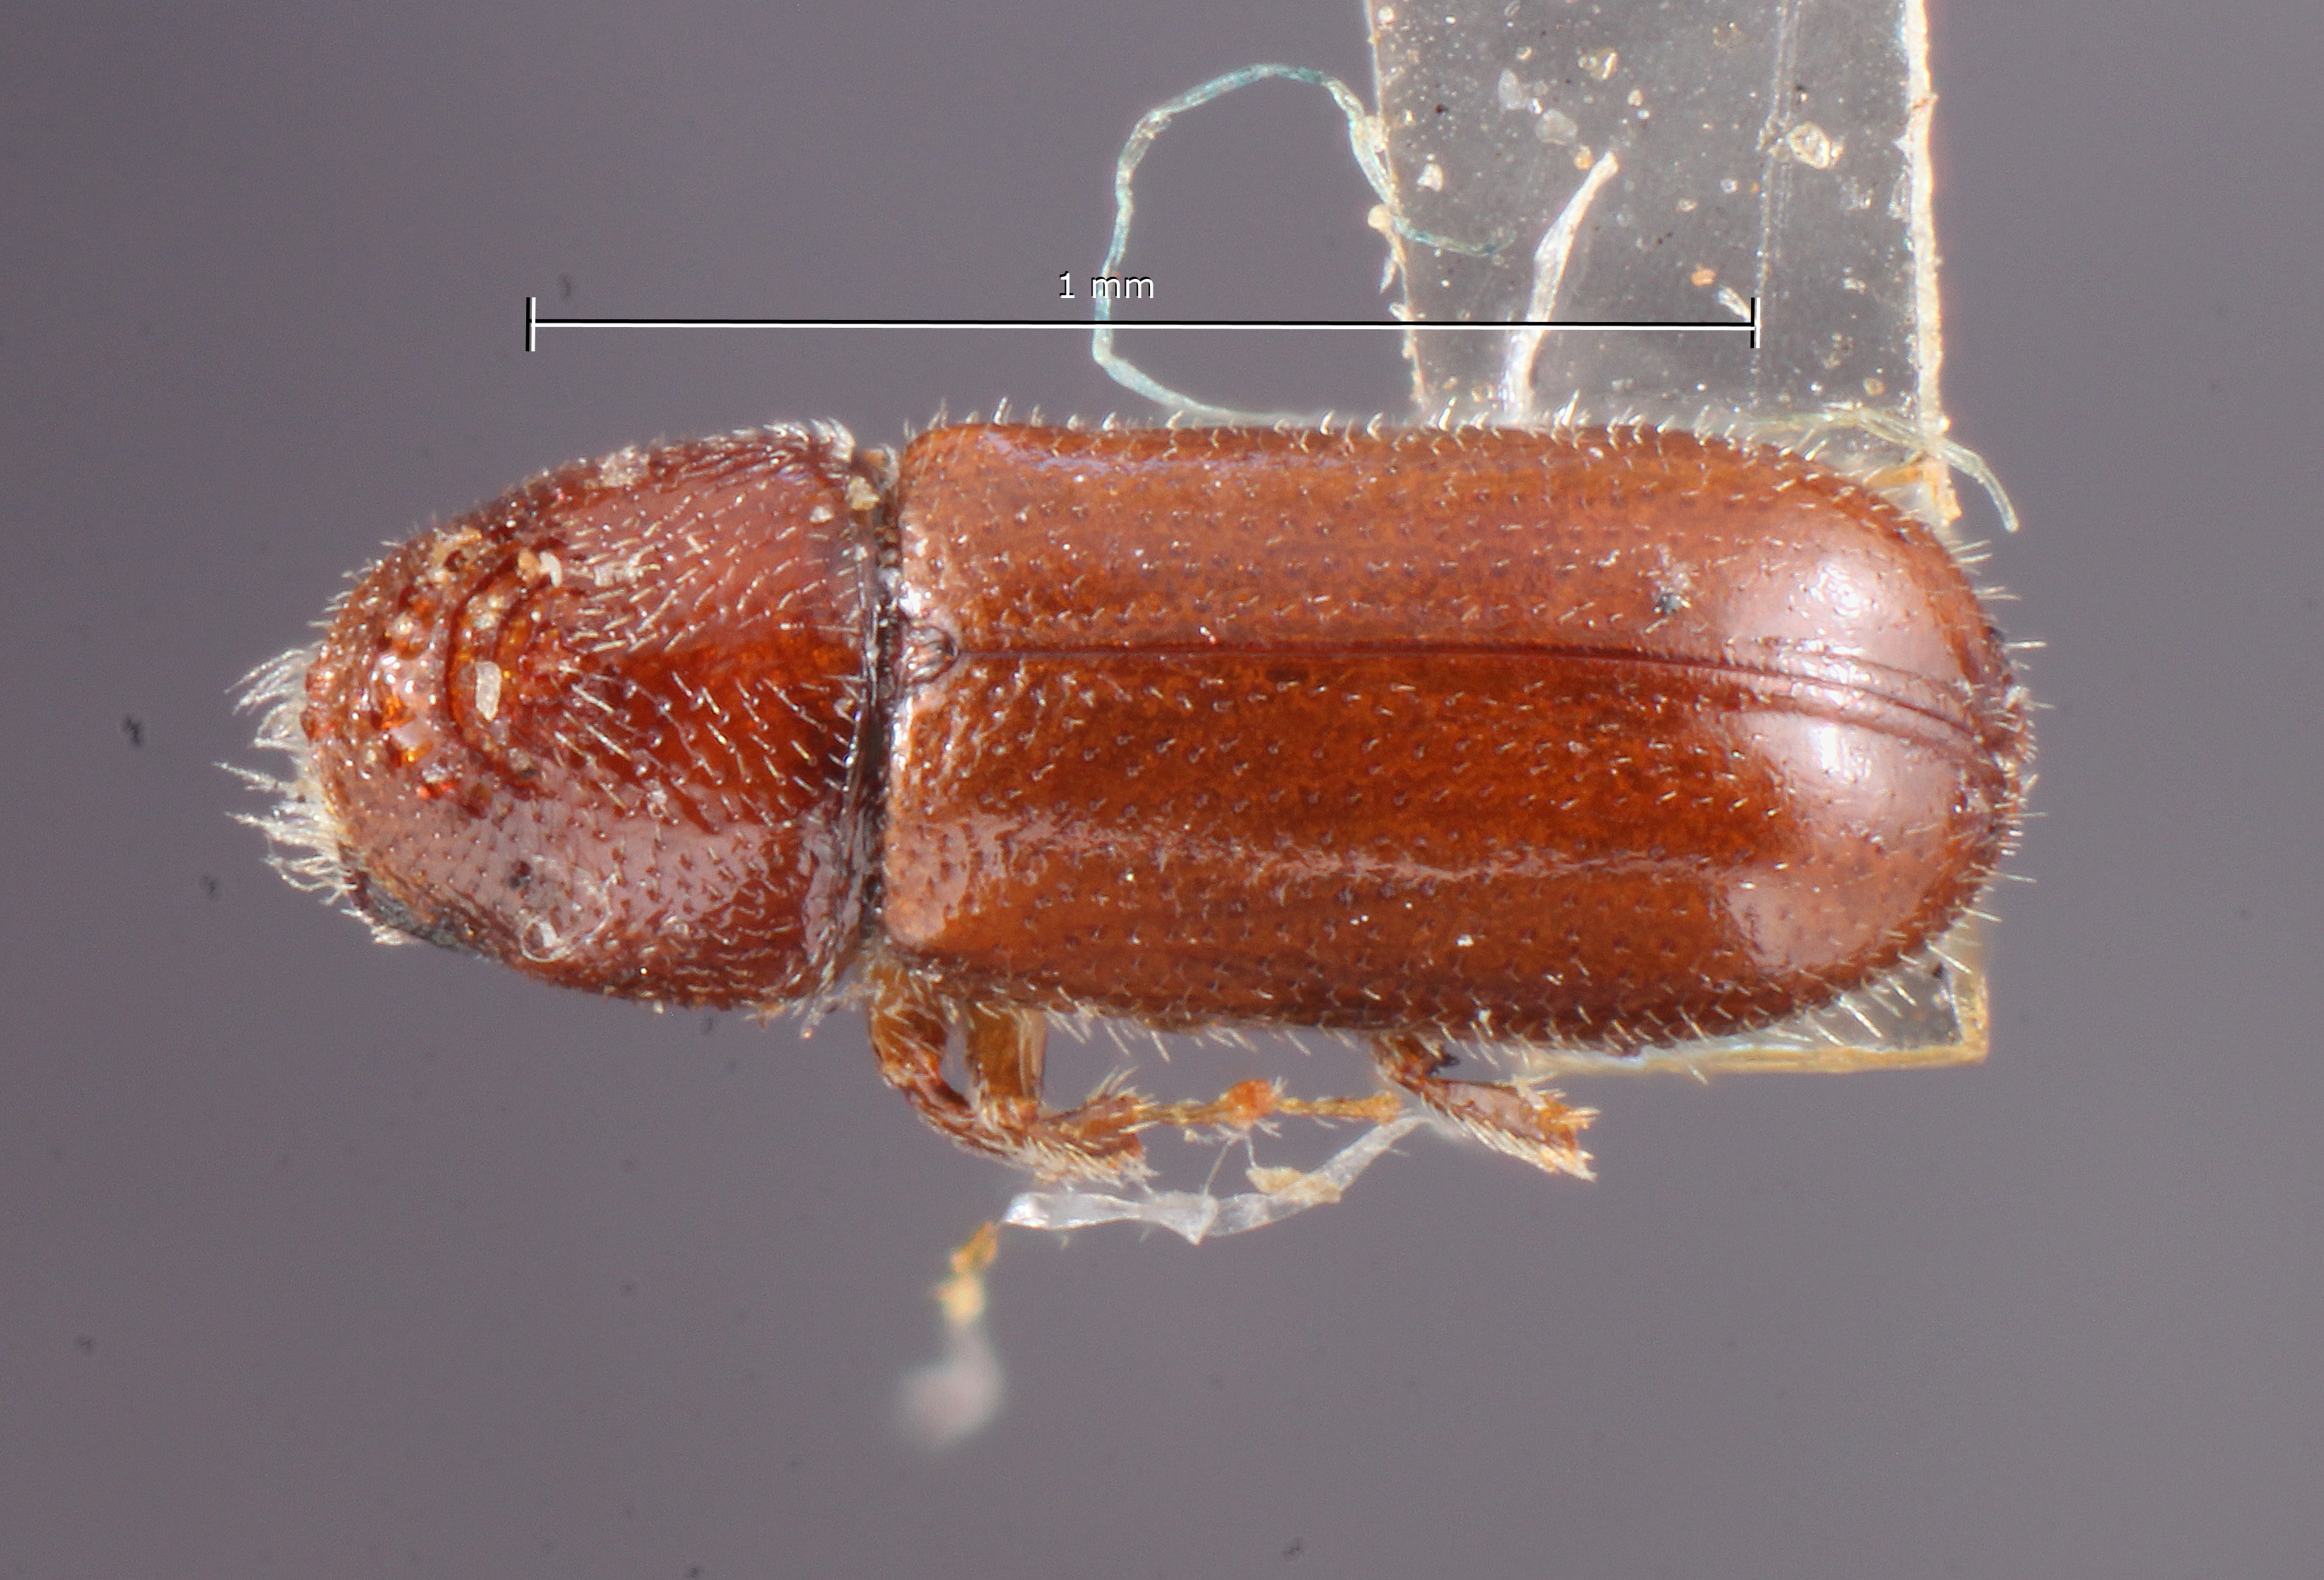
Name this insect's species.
Pityophthorus socius
